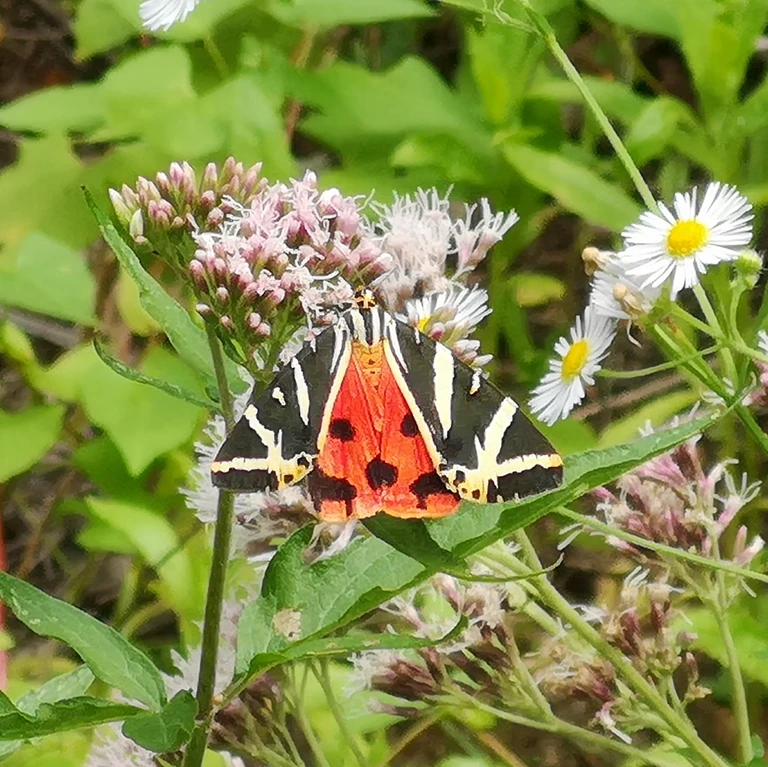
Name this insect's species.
Euplagia quadripunctaria
